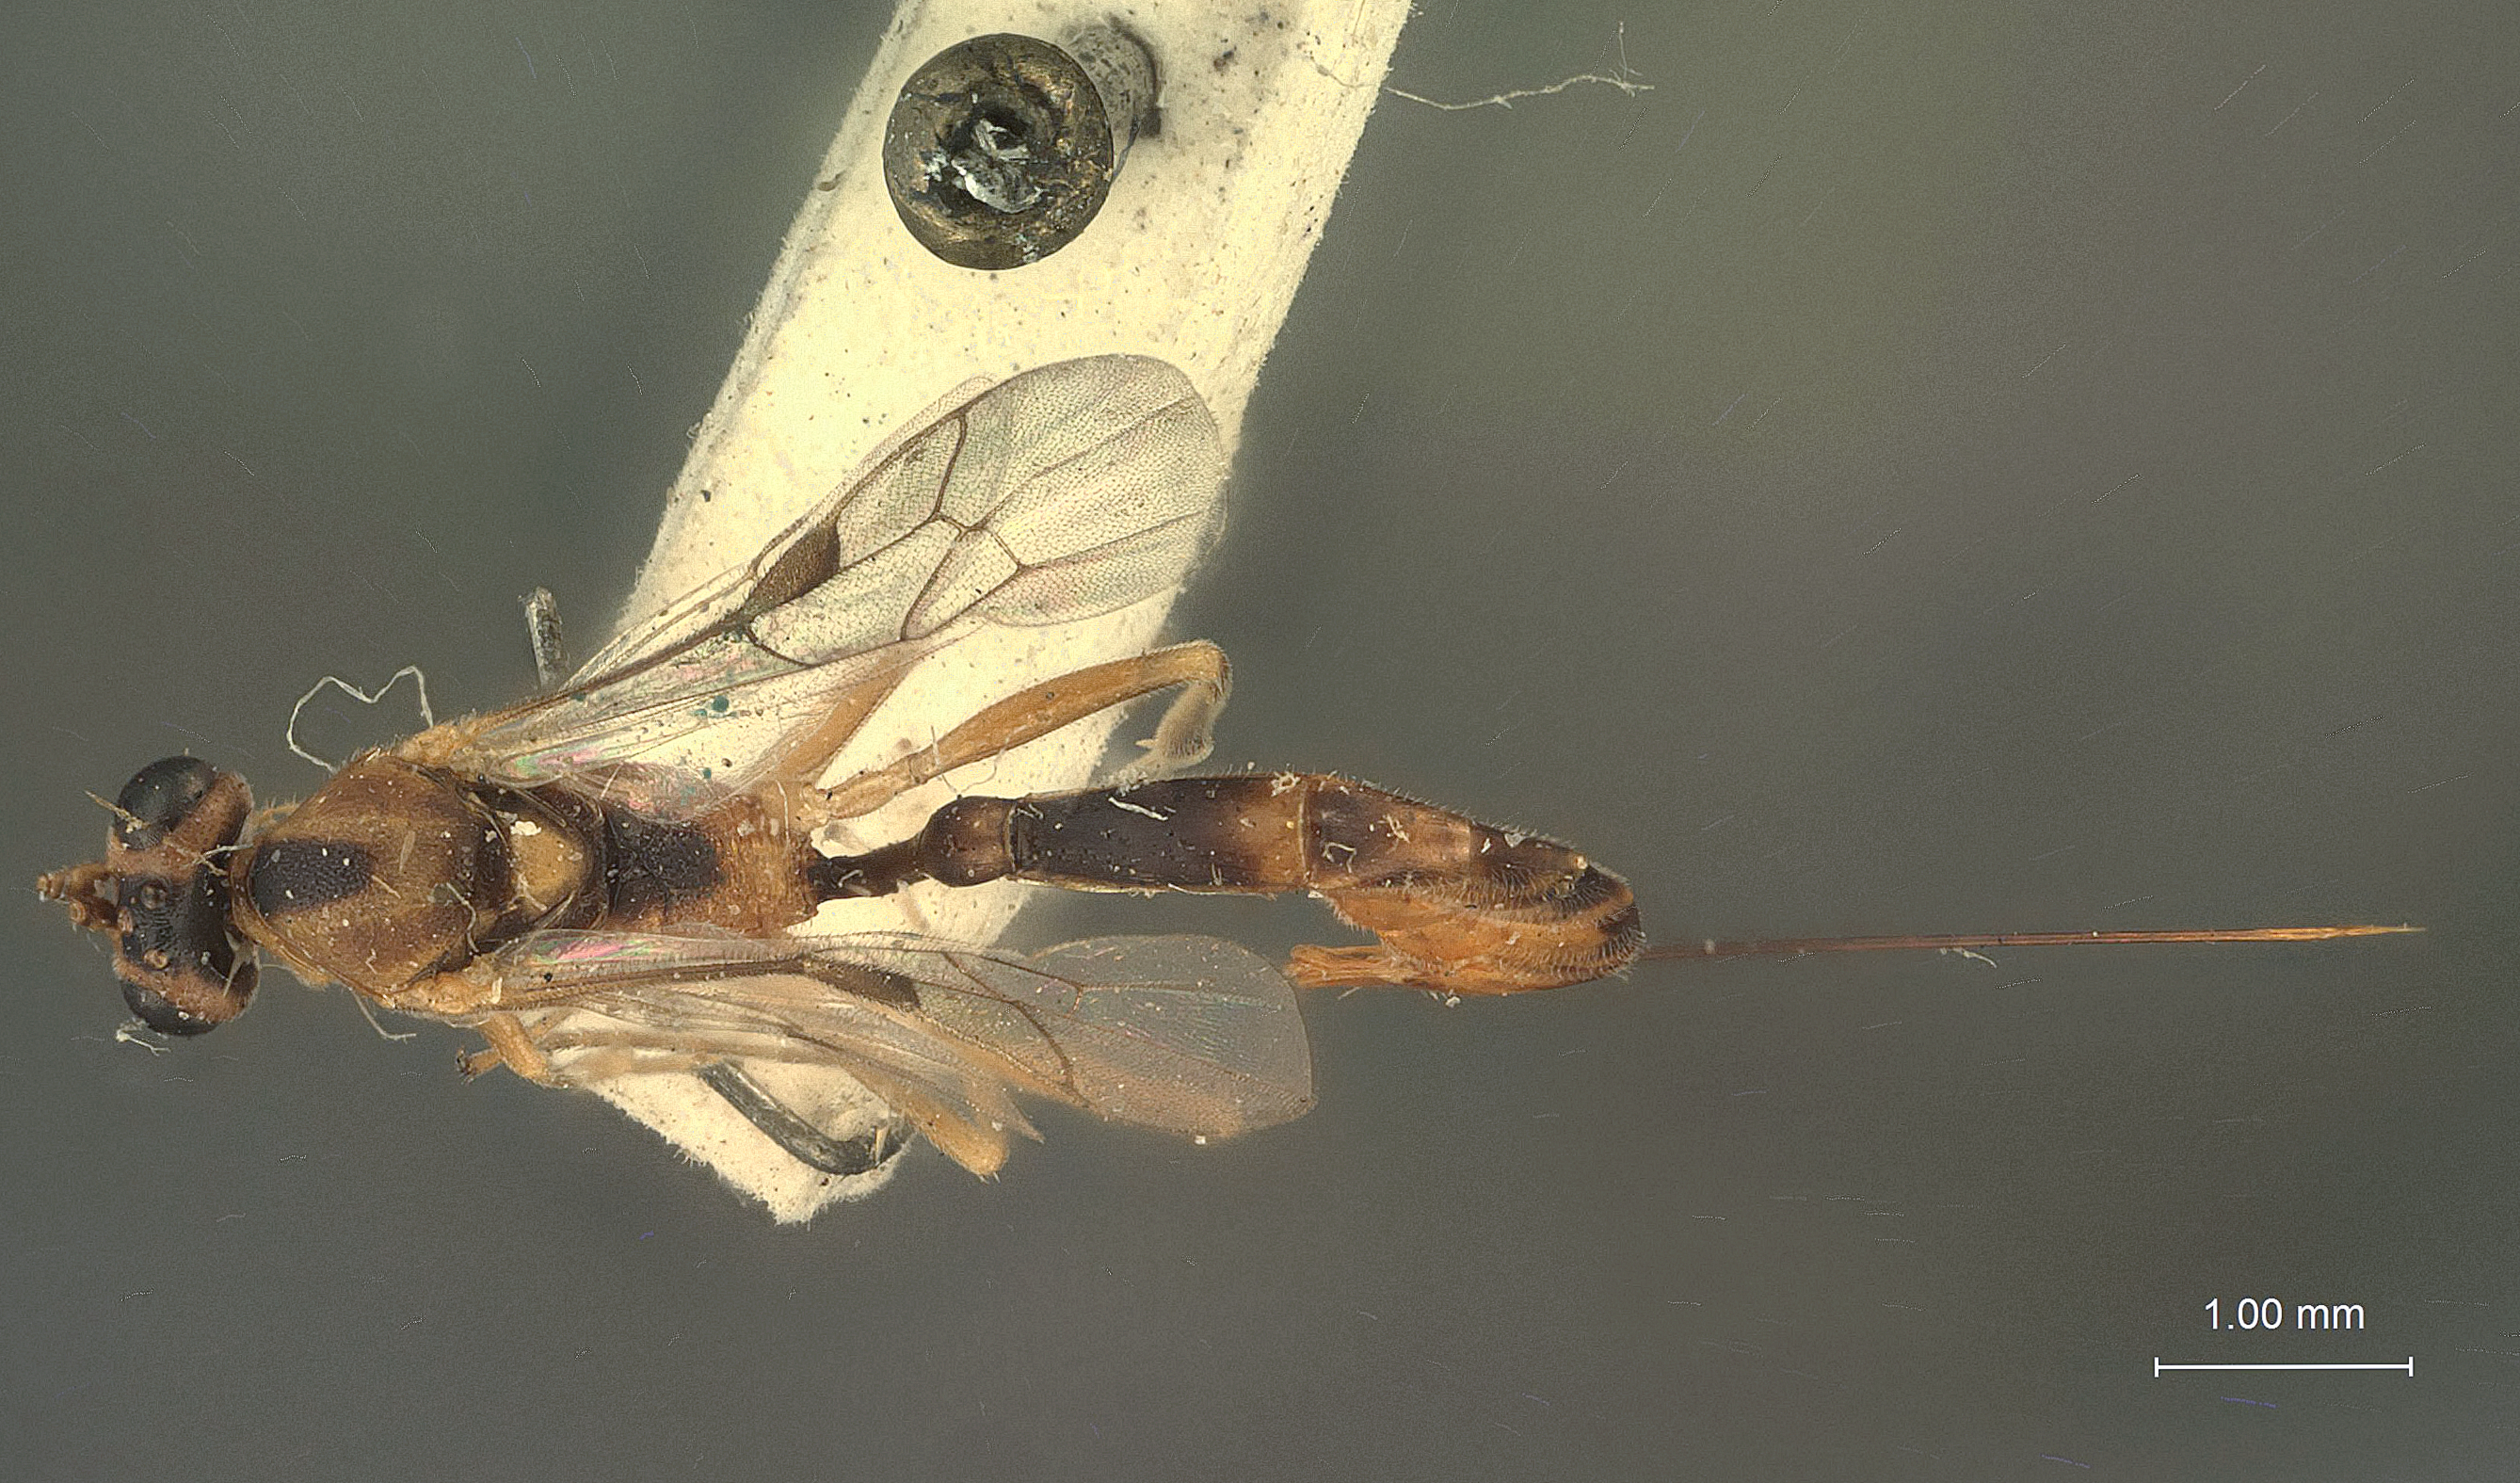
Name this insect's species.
Cremastus gracilipes
